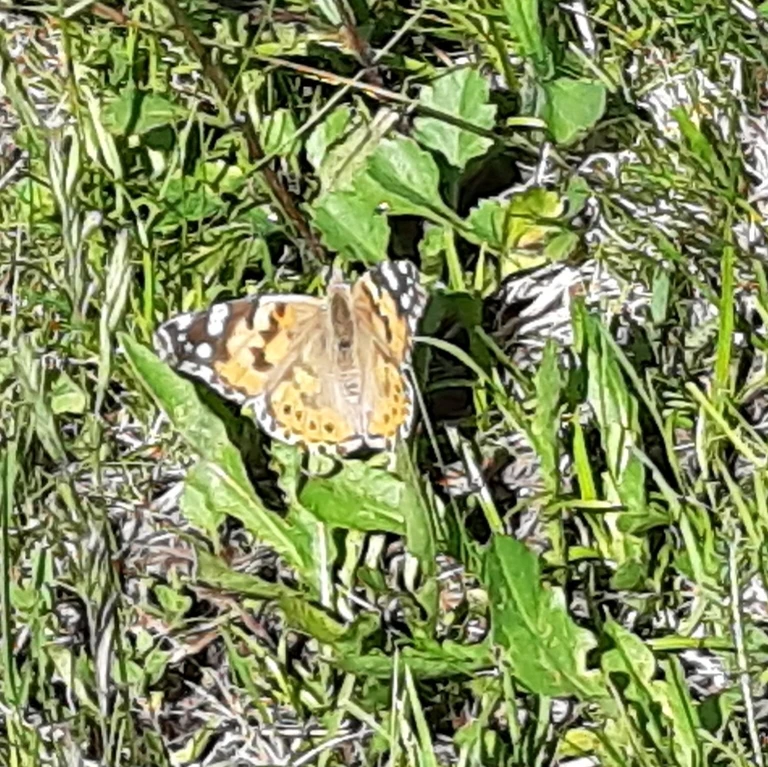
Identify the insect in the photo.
Vanessa cardui
